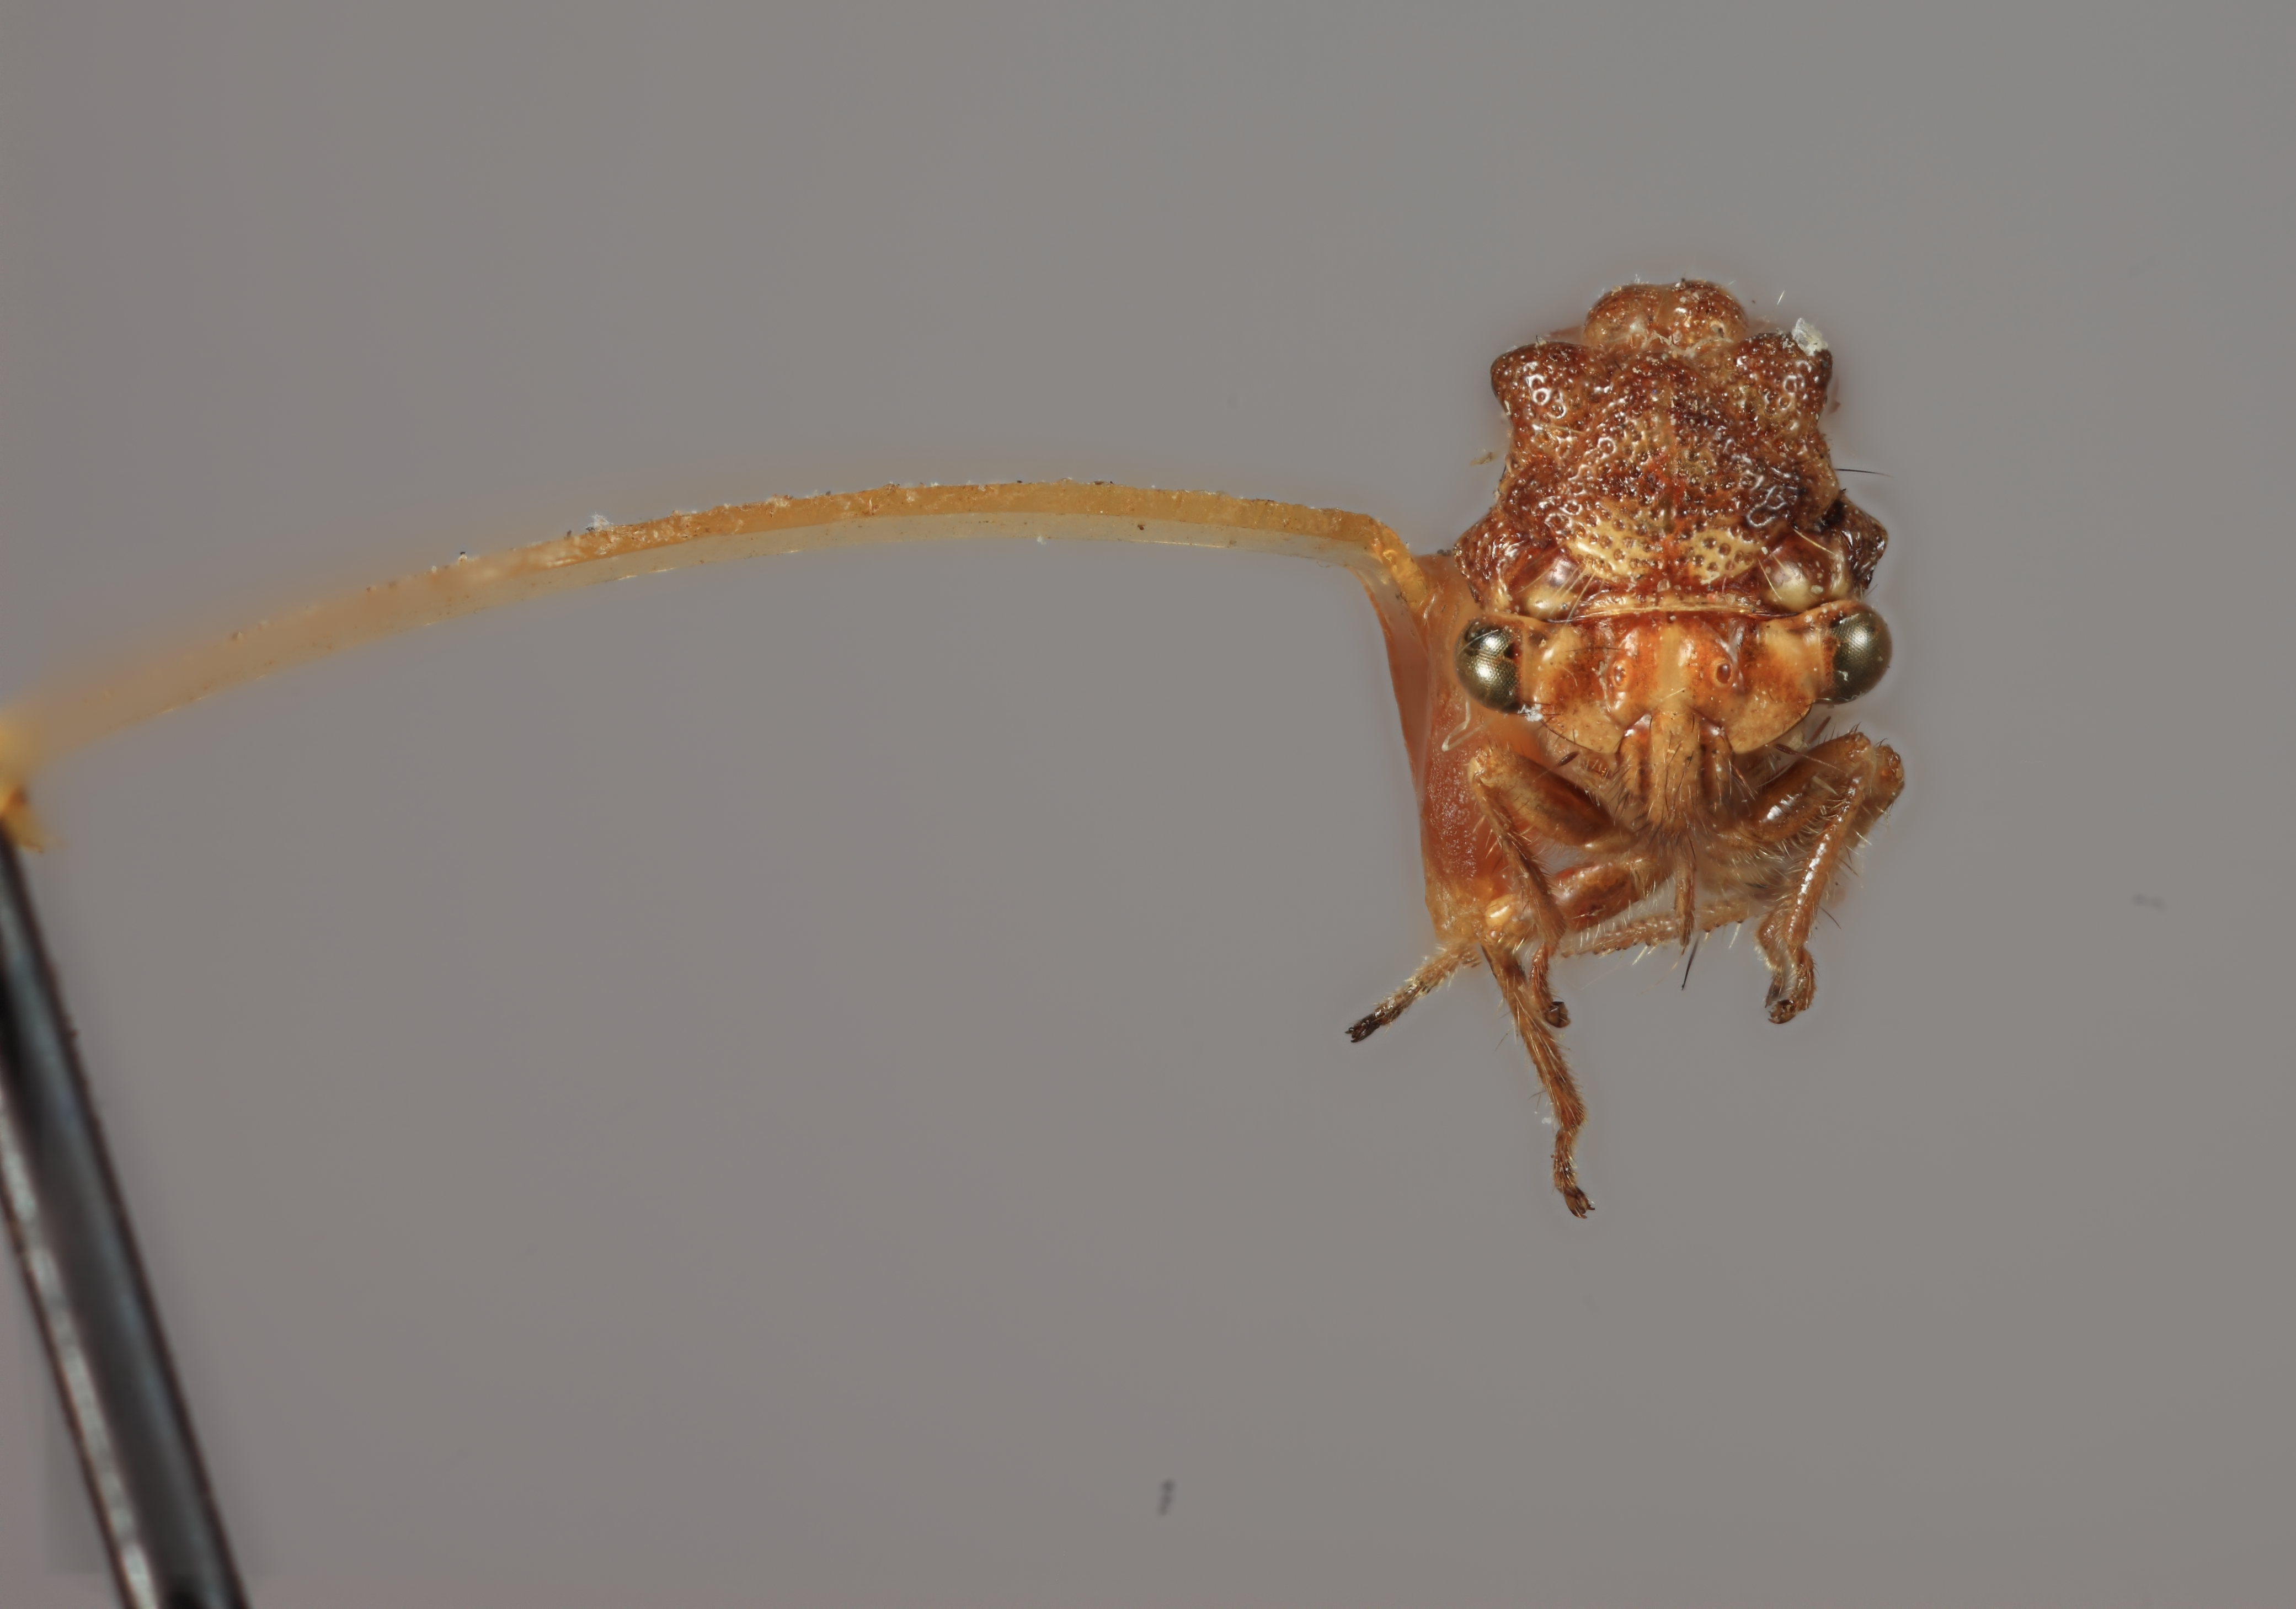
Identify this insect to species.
Xolonia variegata
